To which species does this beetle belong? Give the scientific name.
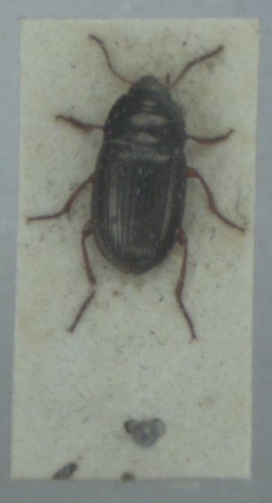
Amara familiaris
